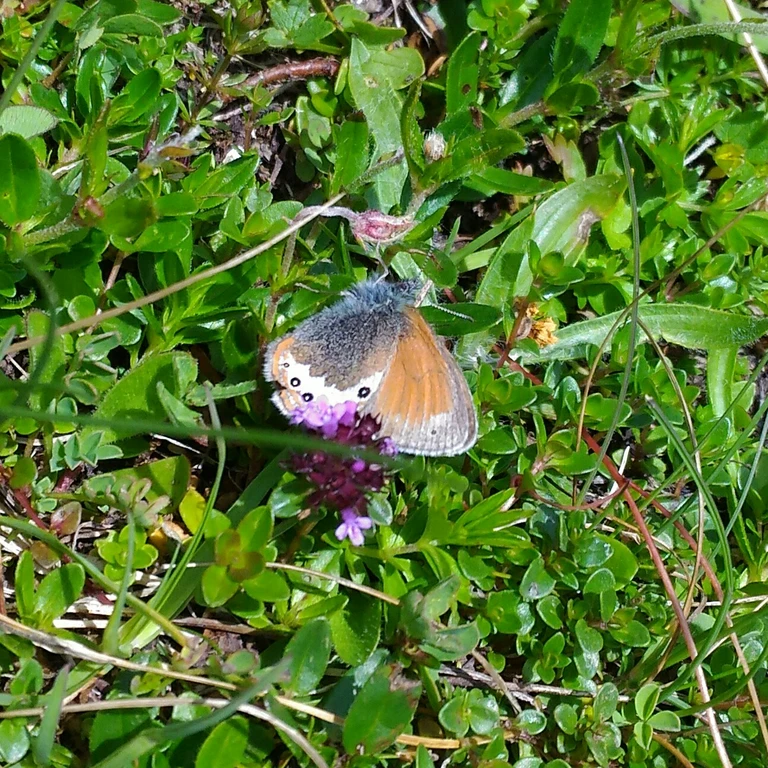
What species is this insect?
Coenonympha gardetta
